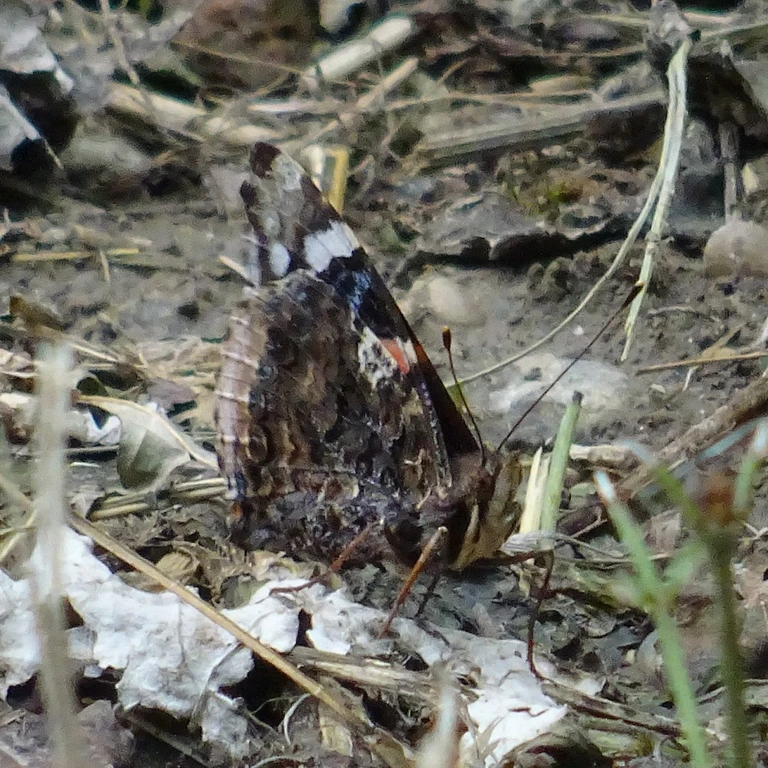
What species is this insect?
Vanessa atalanta
